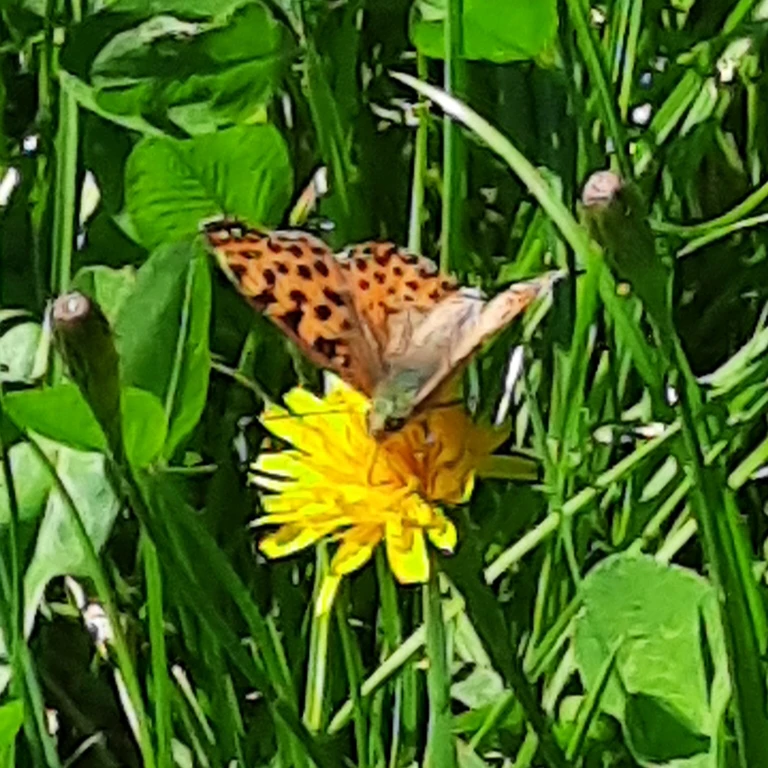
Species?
Issoria lathonia
